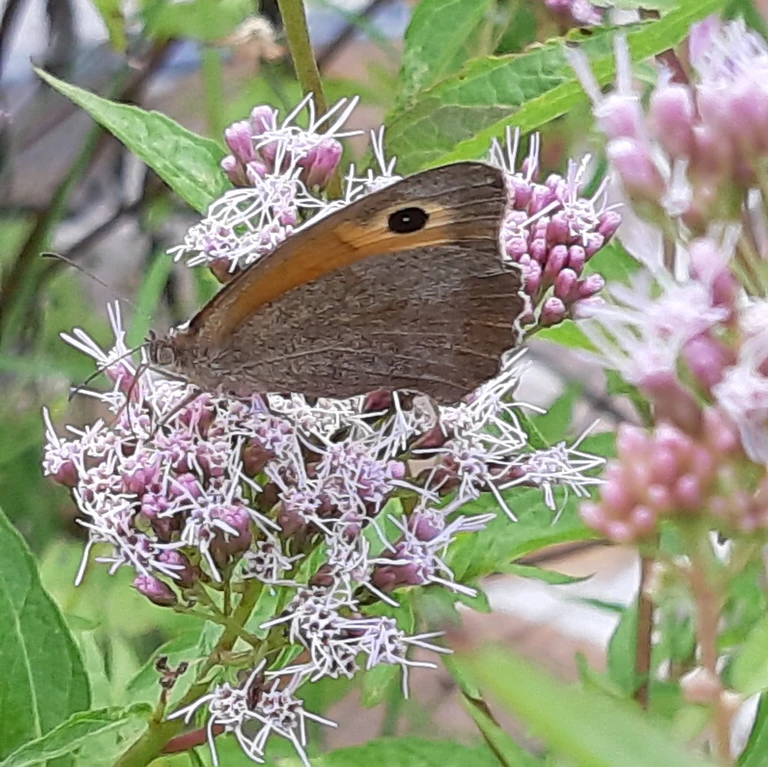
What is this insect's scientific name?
Maniola jurtina
